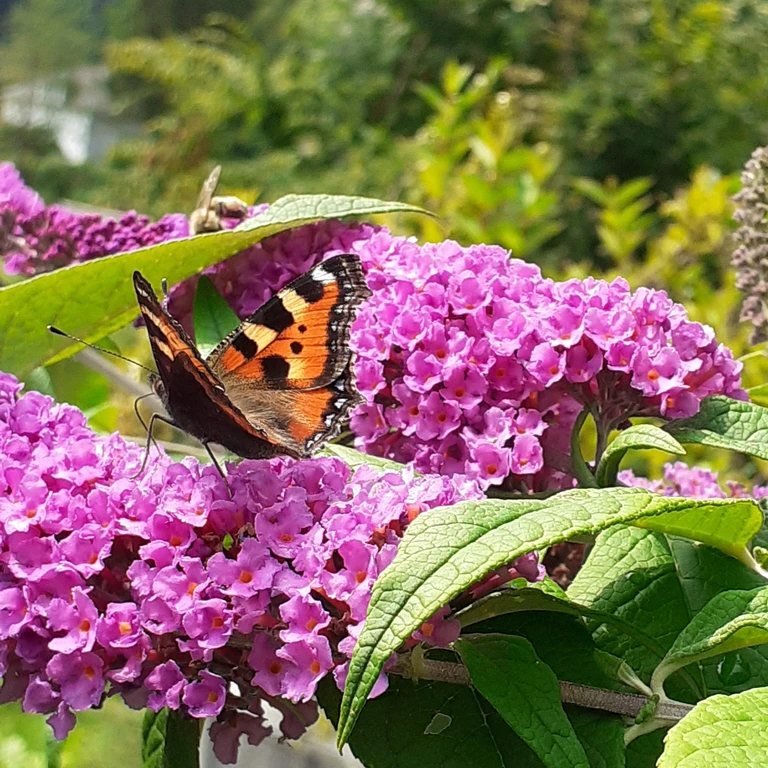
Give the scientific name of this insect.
Aglais urticae
